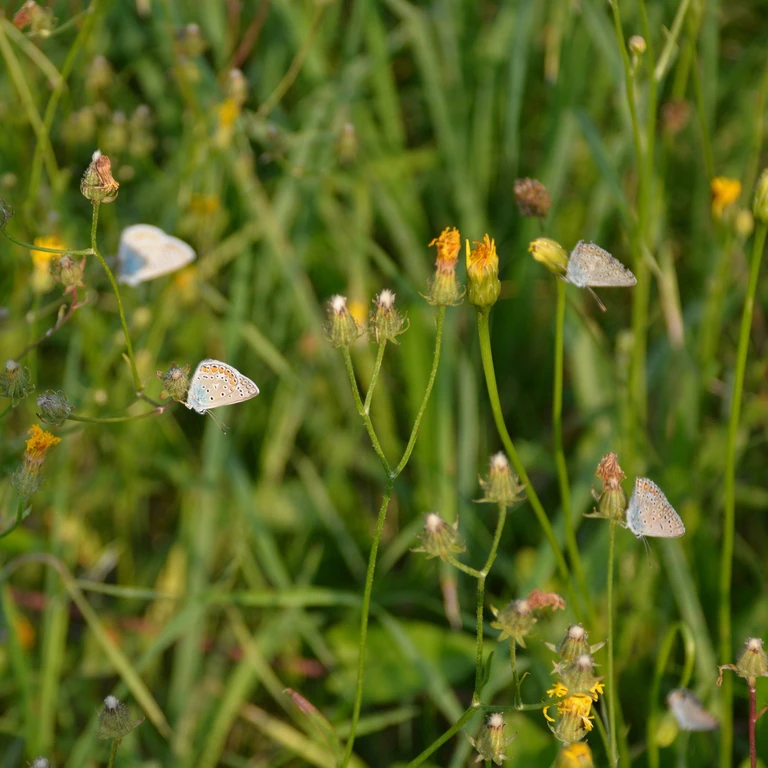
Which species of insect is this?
Polyommatus icarus
